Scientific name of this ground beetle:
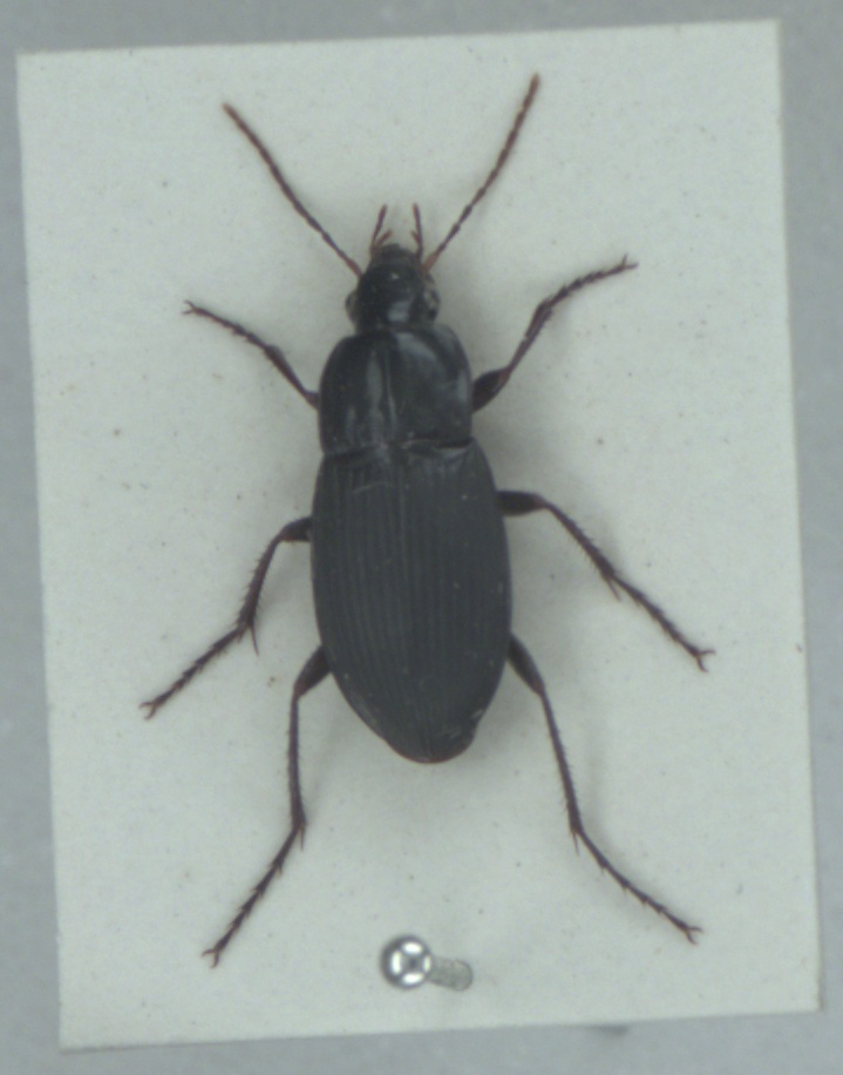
Calathus fuscipes
